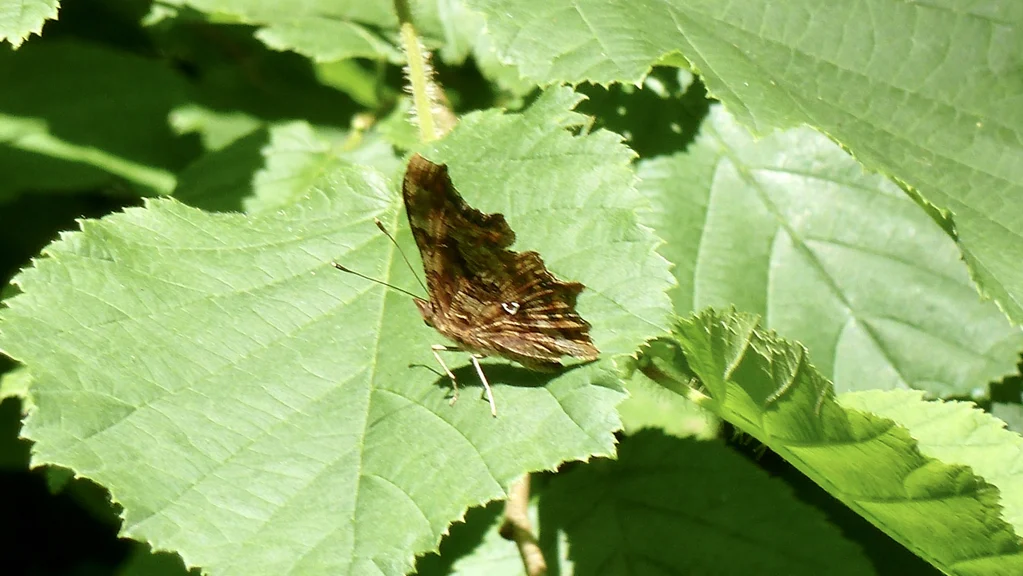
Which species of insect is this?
Polygonia c-album
